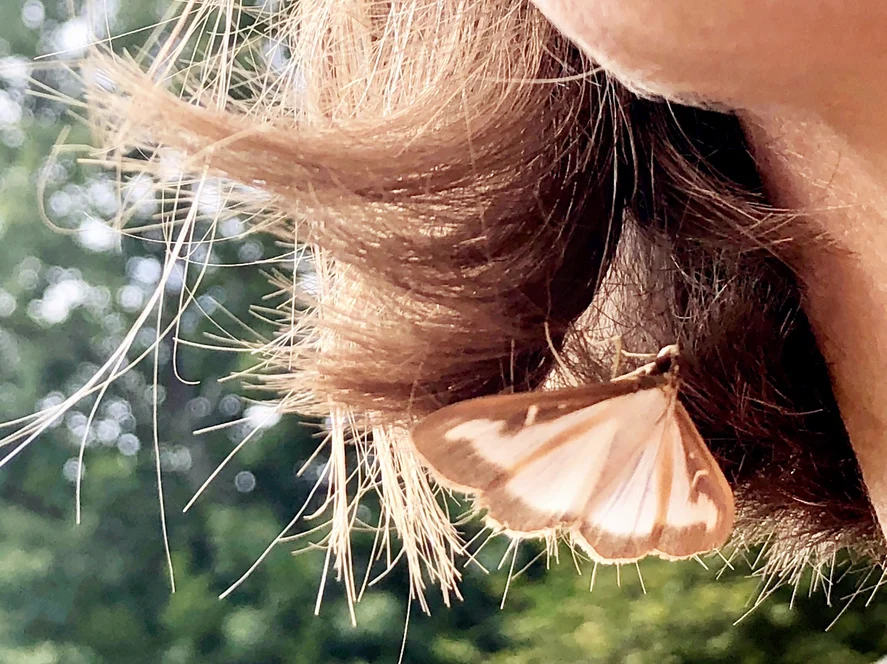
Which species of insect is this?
Cydalima perspectalis
